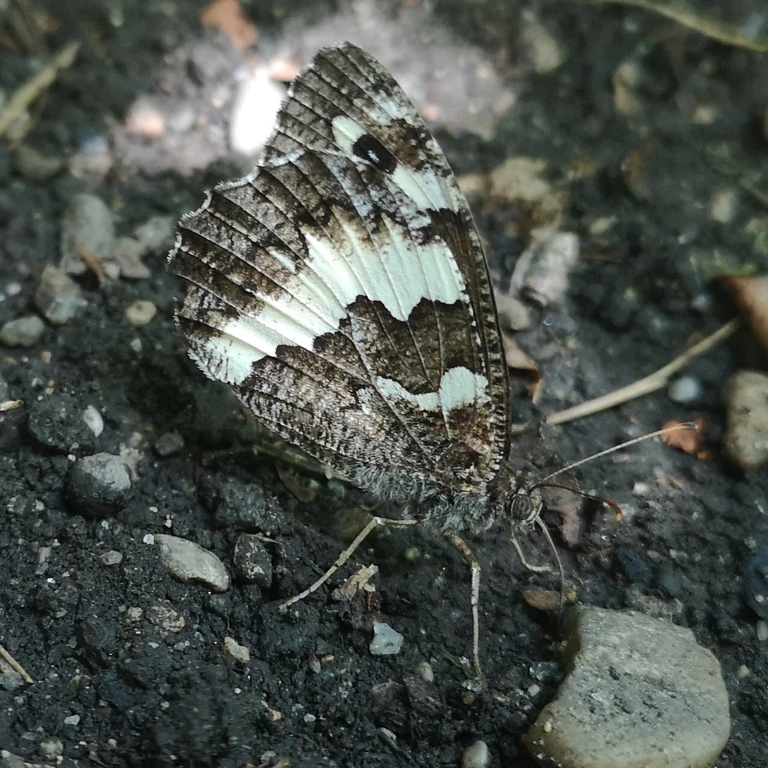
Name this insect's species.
Brintesia circe
